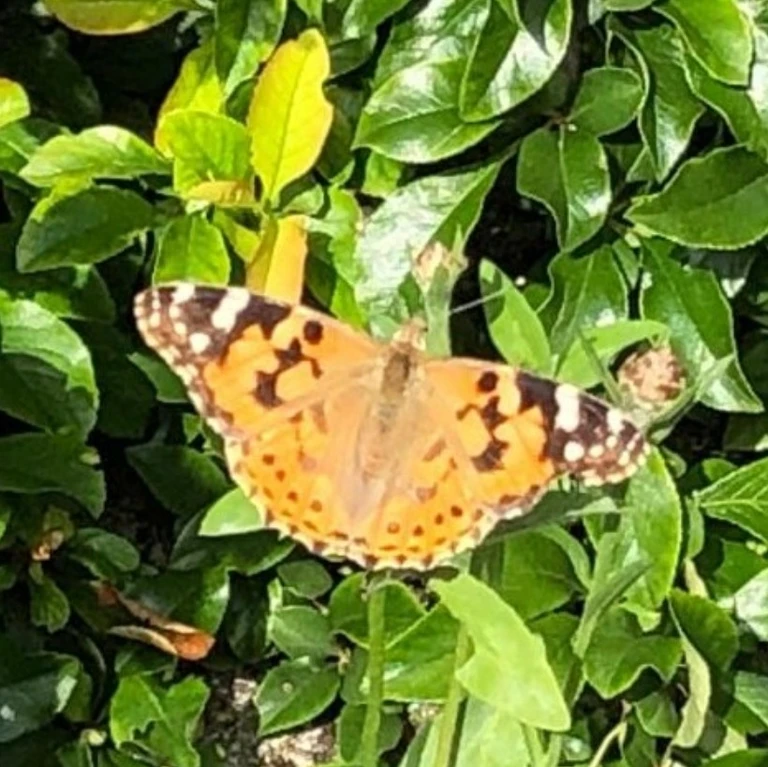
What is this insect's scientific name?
Vanessa cardui
